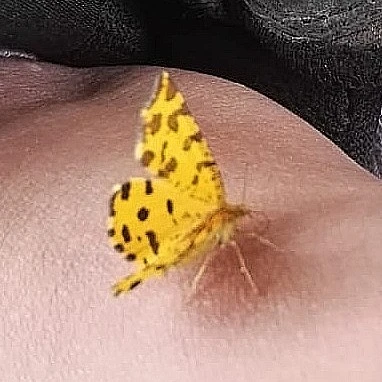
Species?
Pseudopanthera macularia
